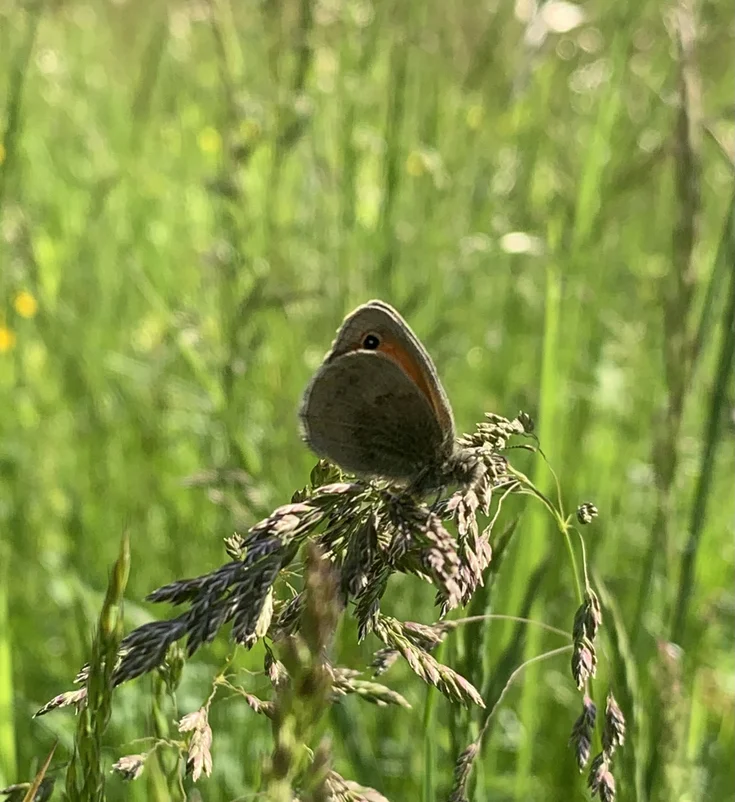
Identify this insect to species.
Coenonympha pamphilus
